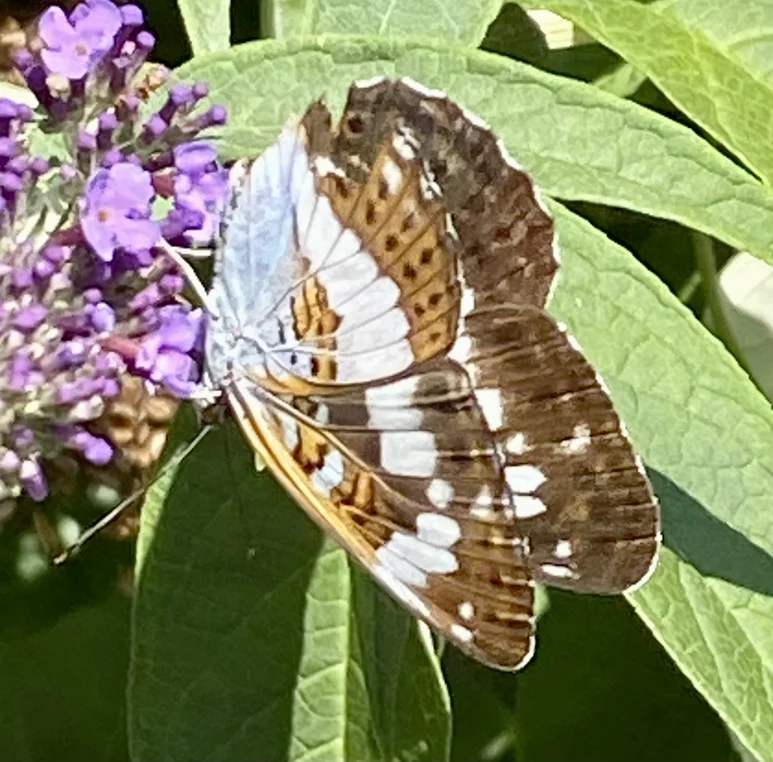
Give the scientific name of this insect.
Limenitis camilla (also Ladoga camilla)
